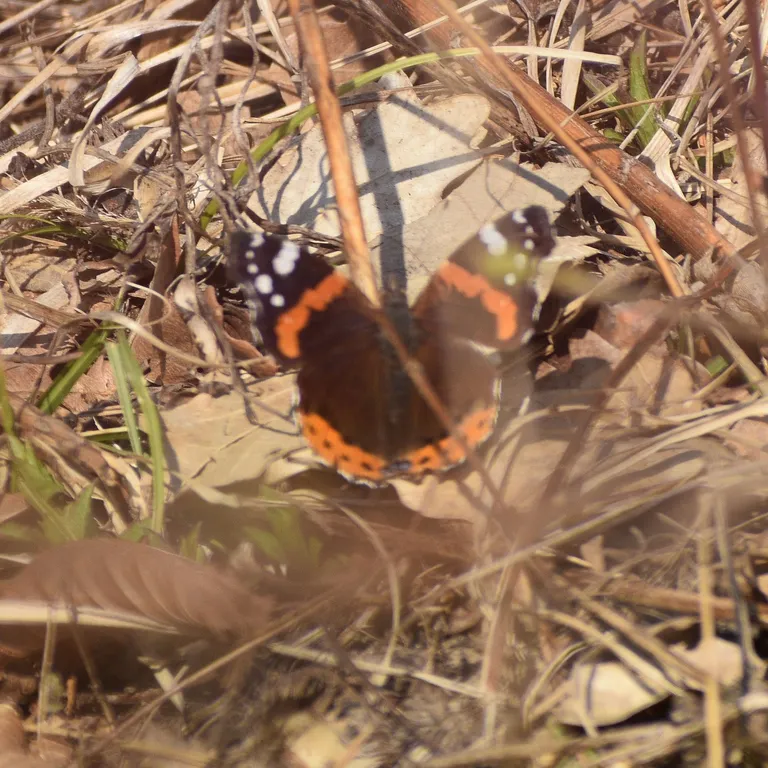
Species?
Vanessa atalanta
